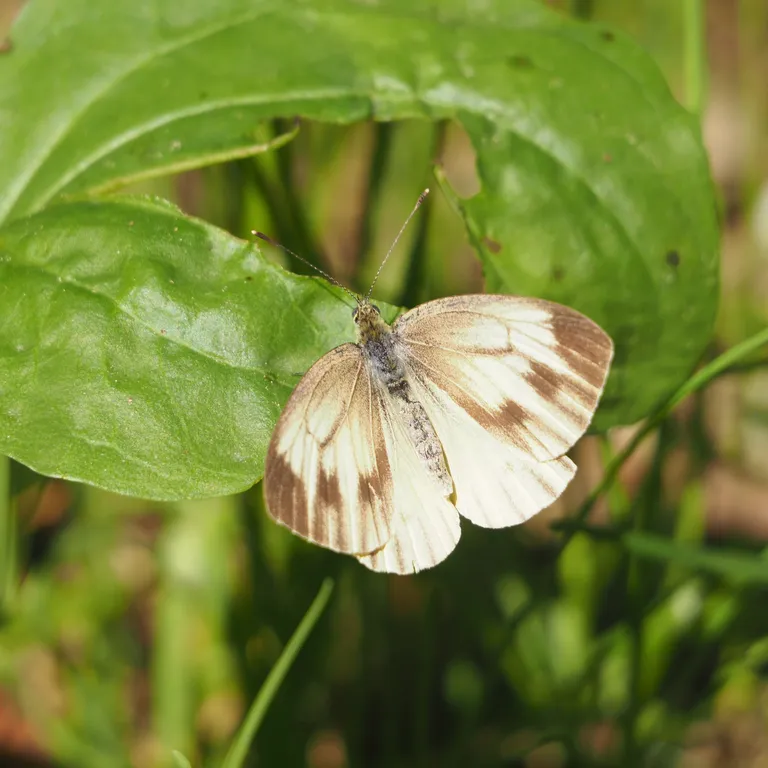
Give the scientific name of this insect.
Pieris bryoniae
